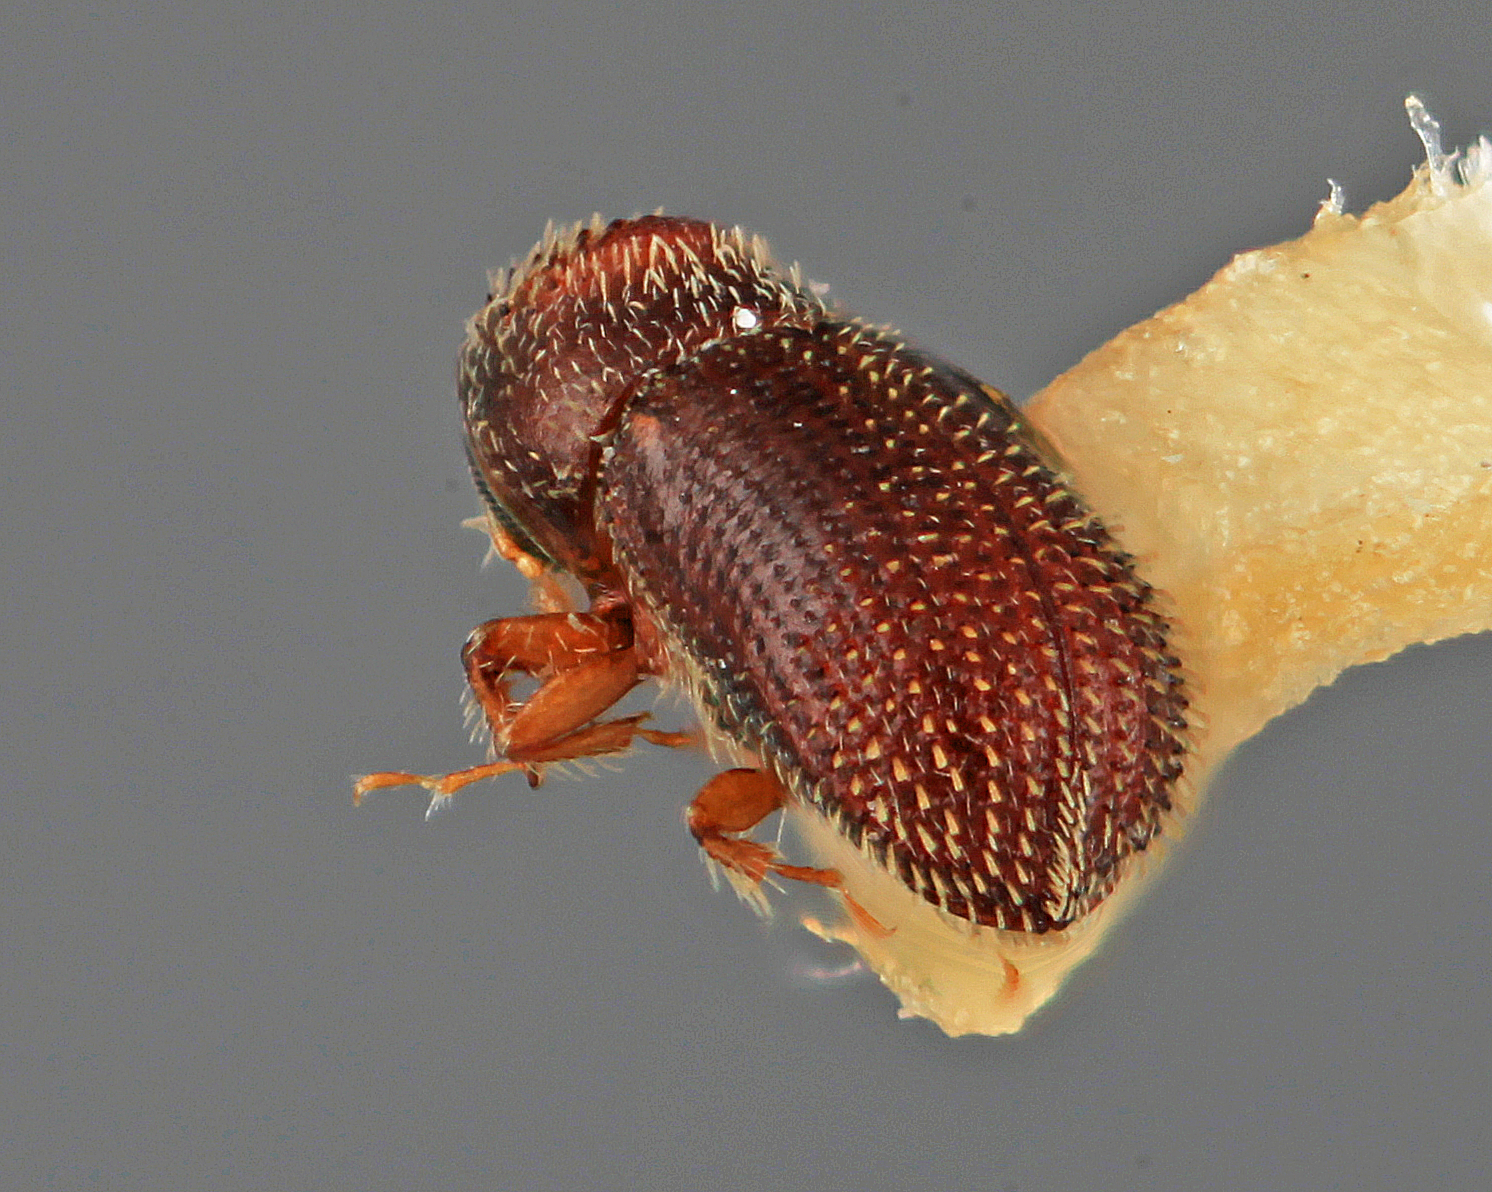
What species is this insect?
Cryptulocleptus mucronatus (also Thysanoes mucronatus)
